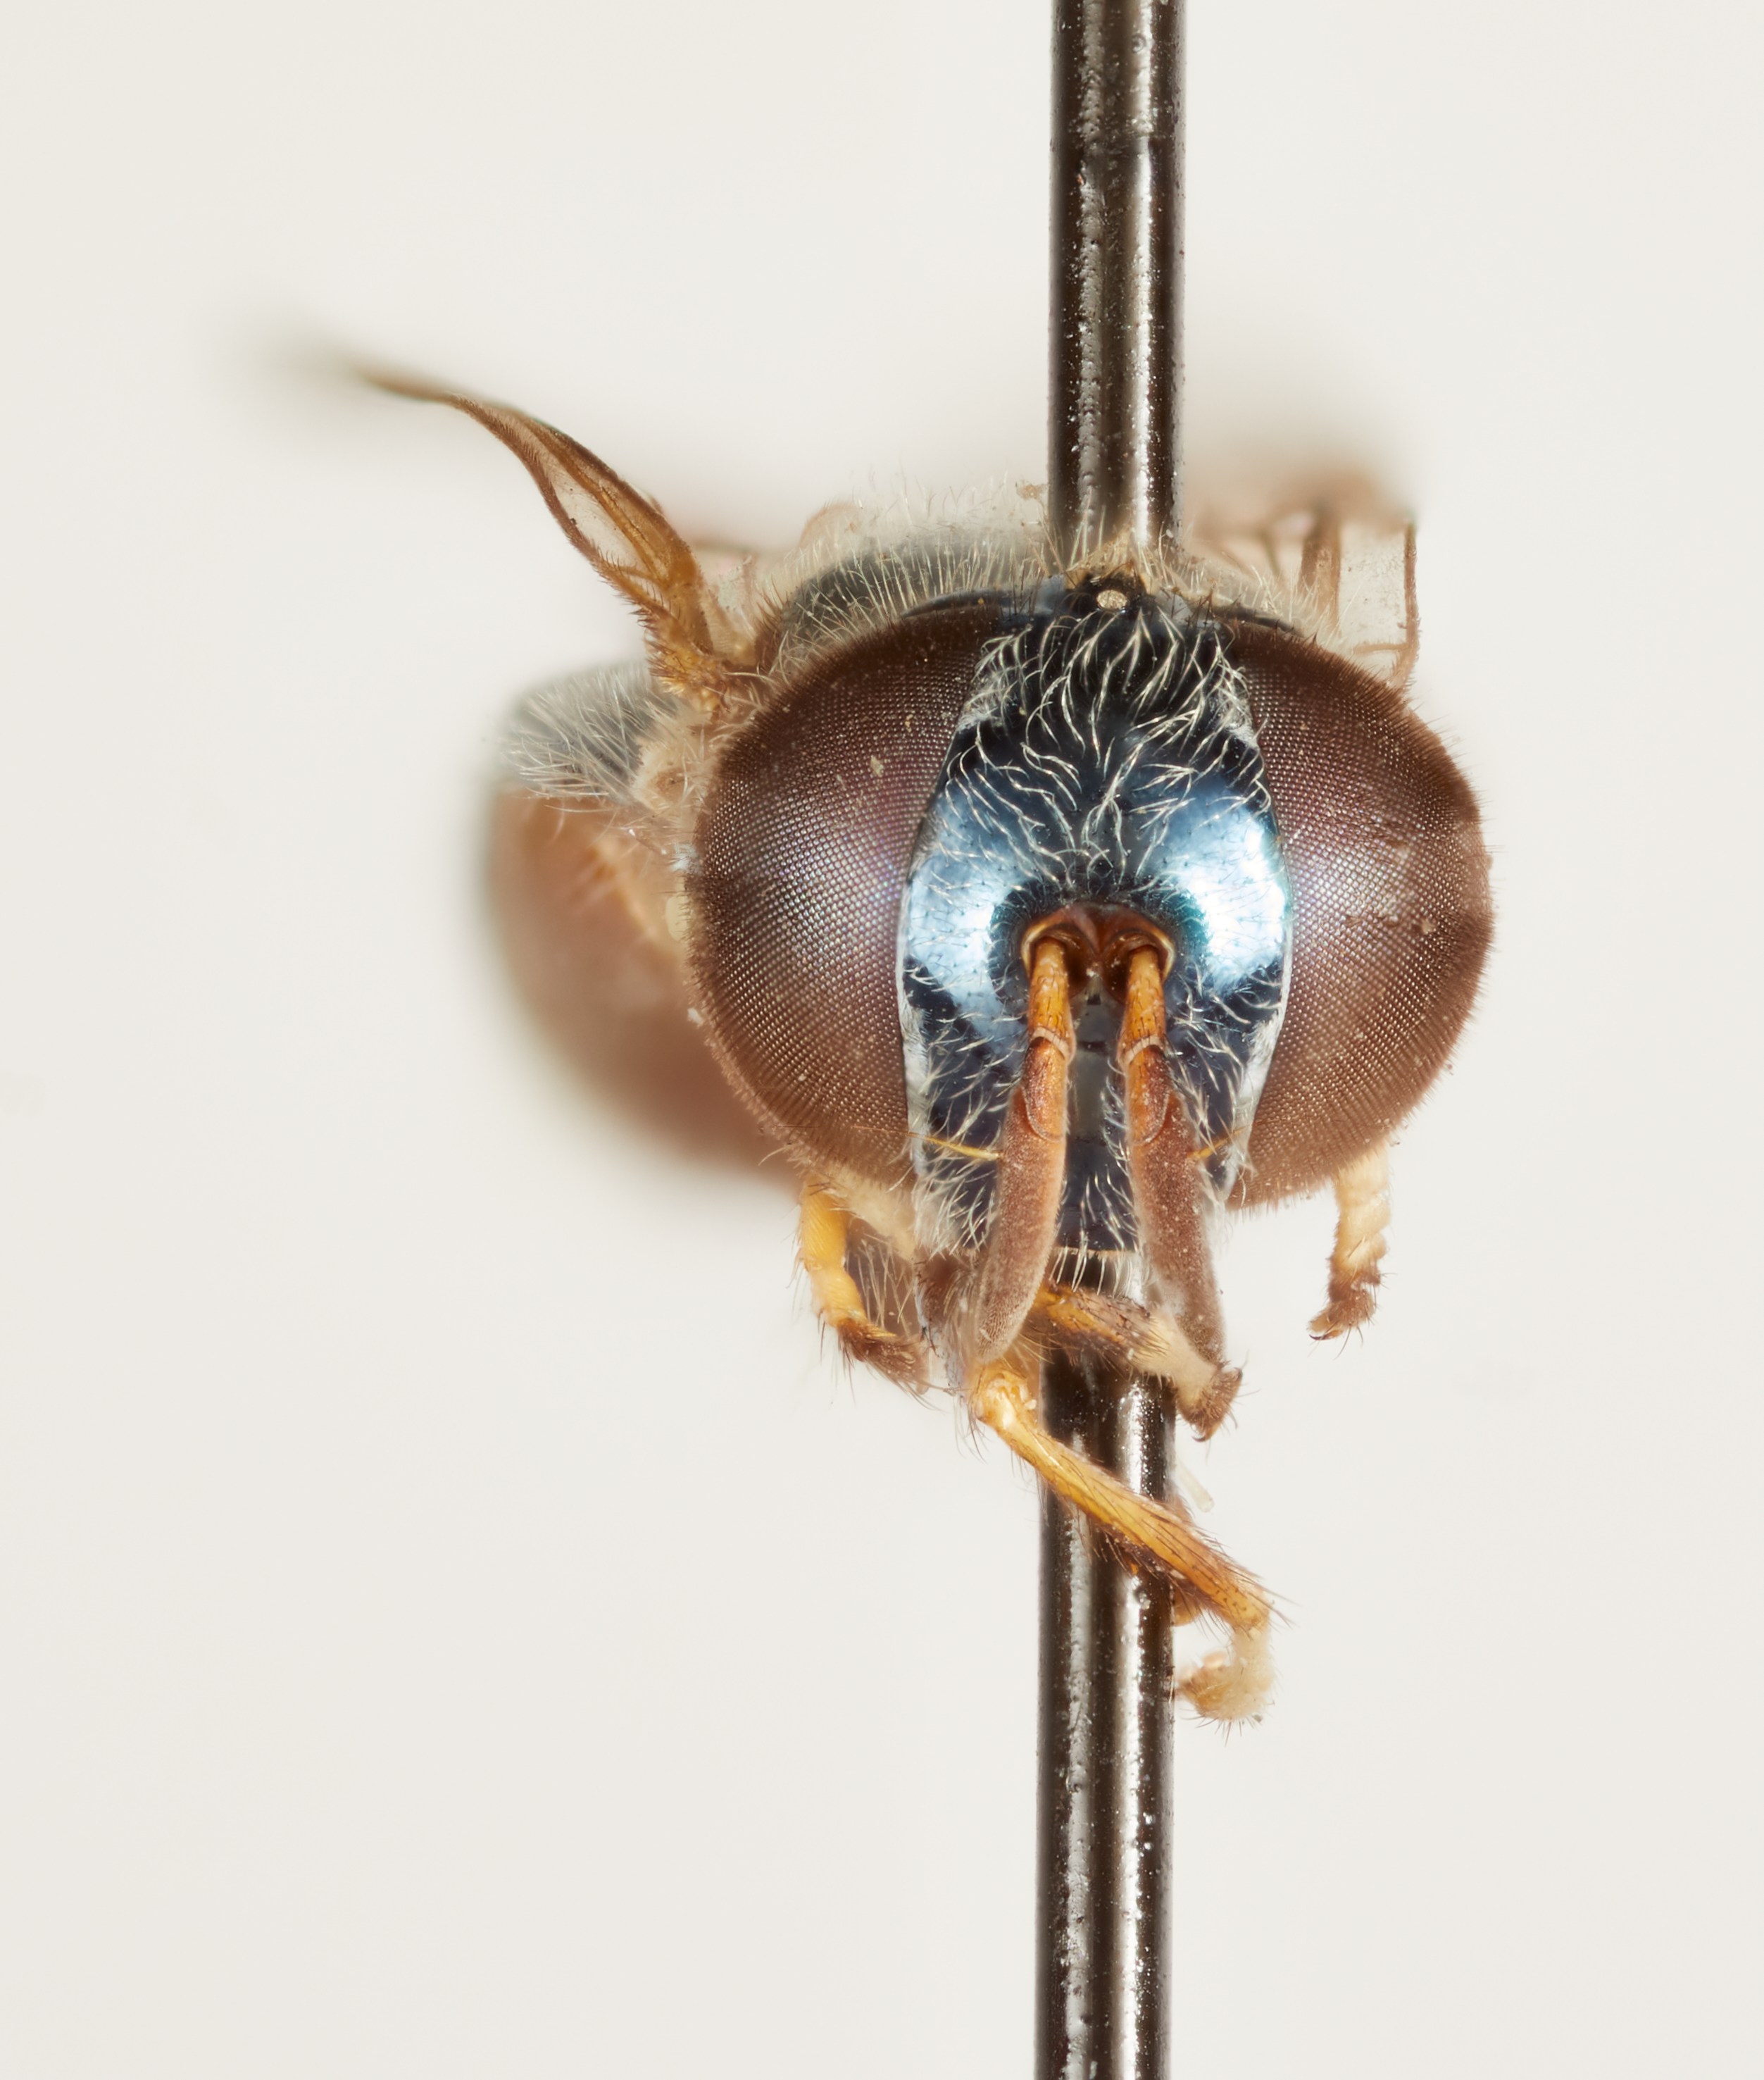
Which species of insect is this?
Halictomyia boliviensis
